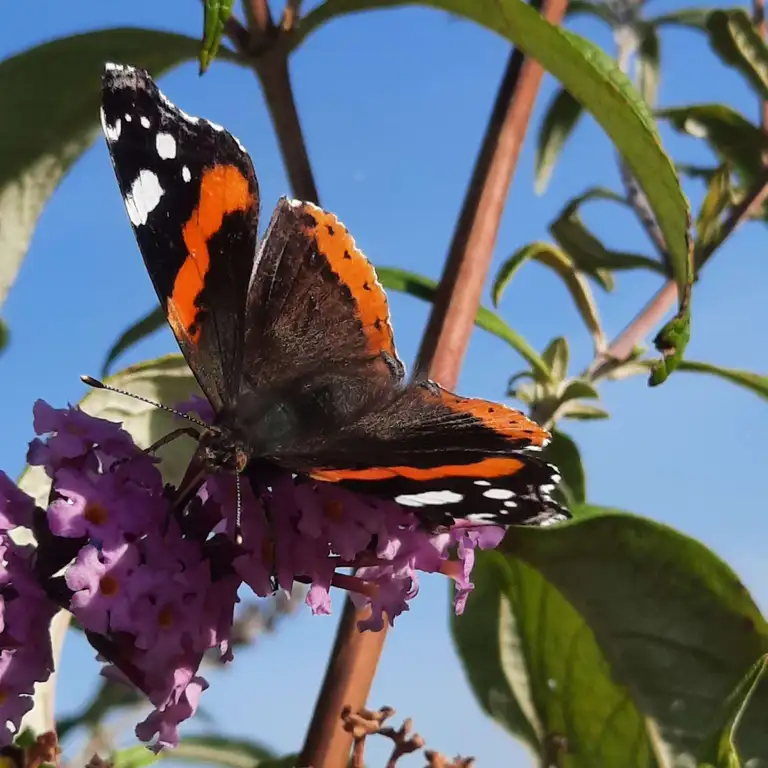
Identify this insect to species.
Vanessa atalanta
